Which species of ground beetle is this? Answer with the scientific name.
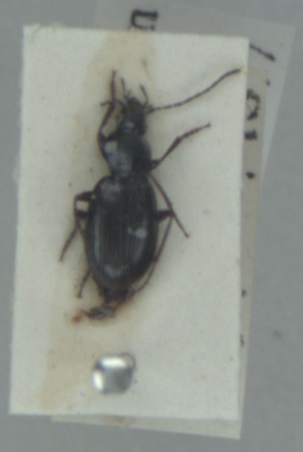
Agonum fuliginosum
